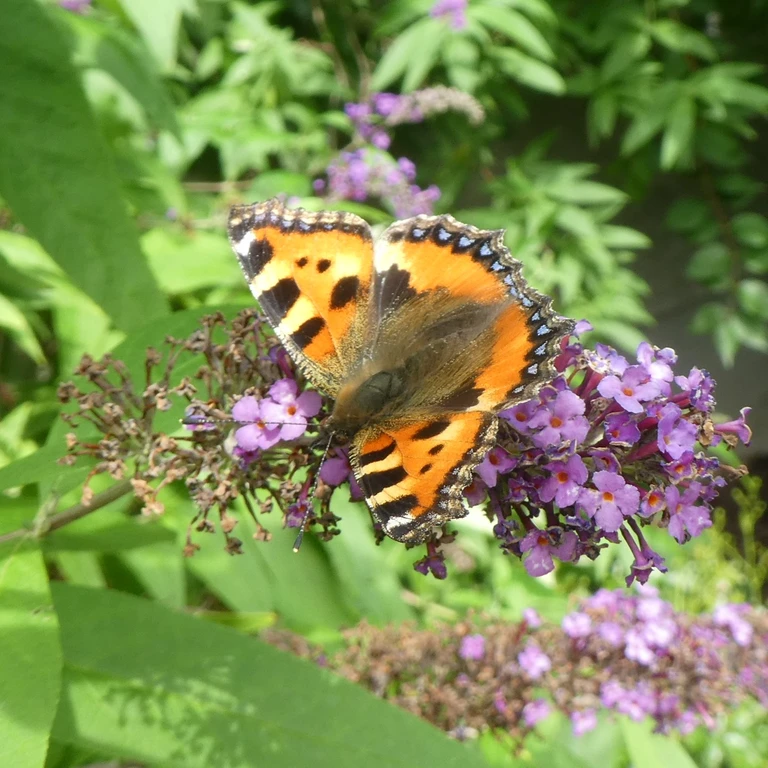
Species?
Aglais urticae
